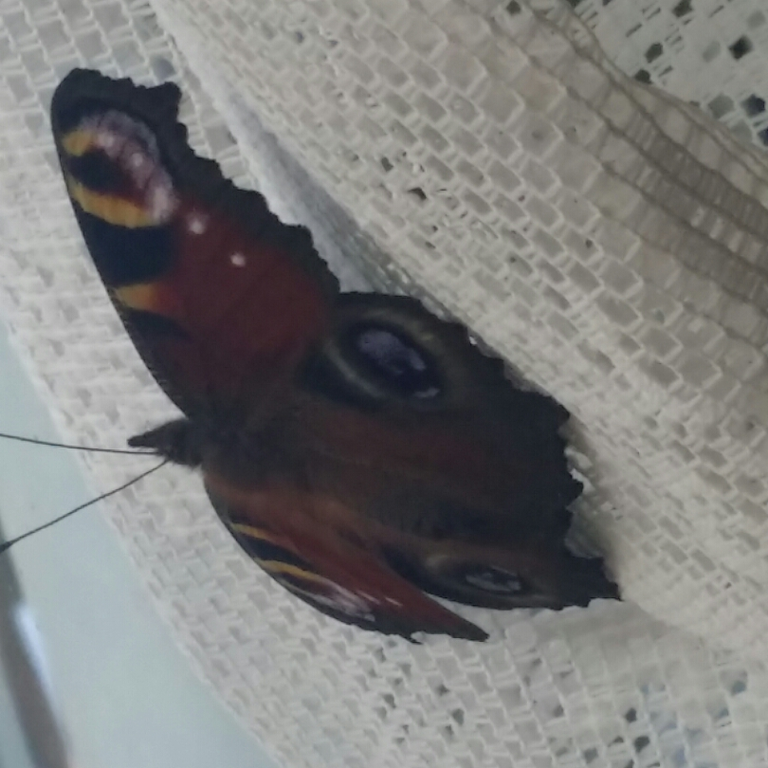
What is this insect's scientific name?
Aglais io
